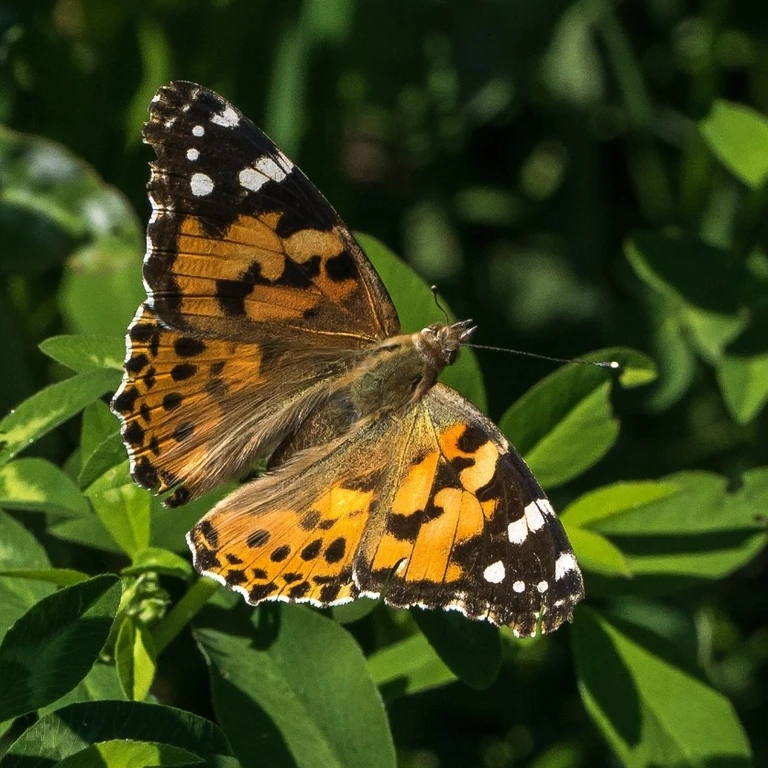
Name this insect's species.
Vanessa cardui
